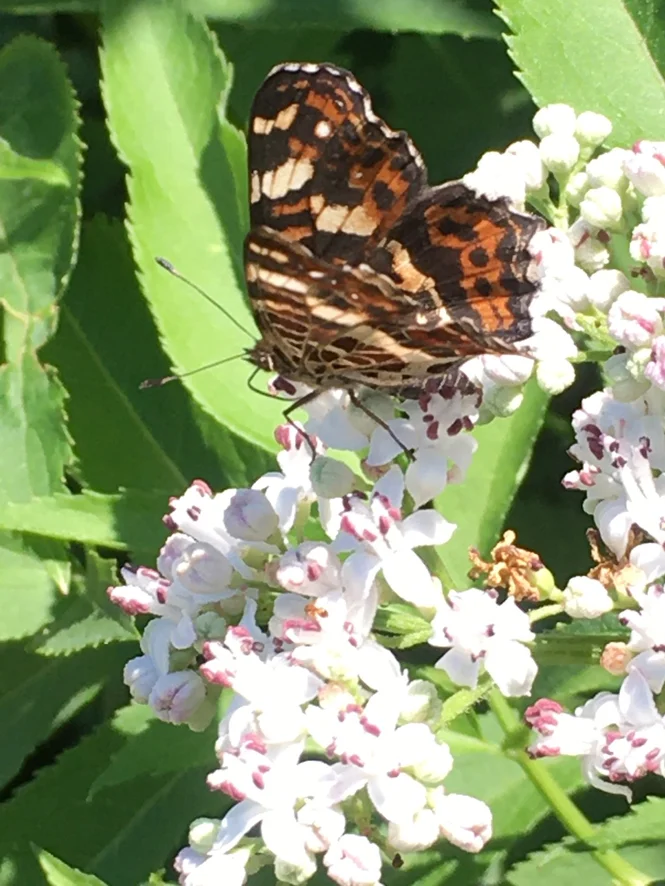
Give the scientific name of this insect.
Araschnia levana
